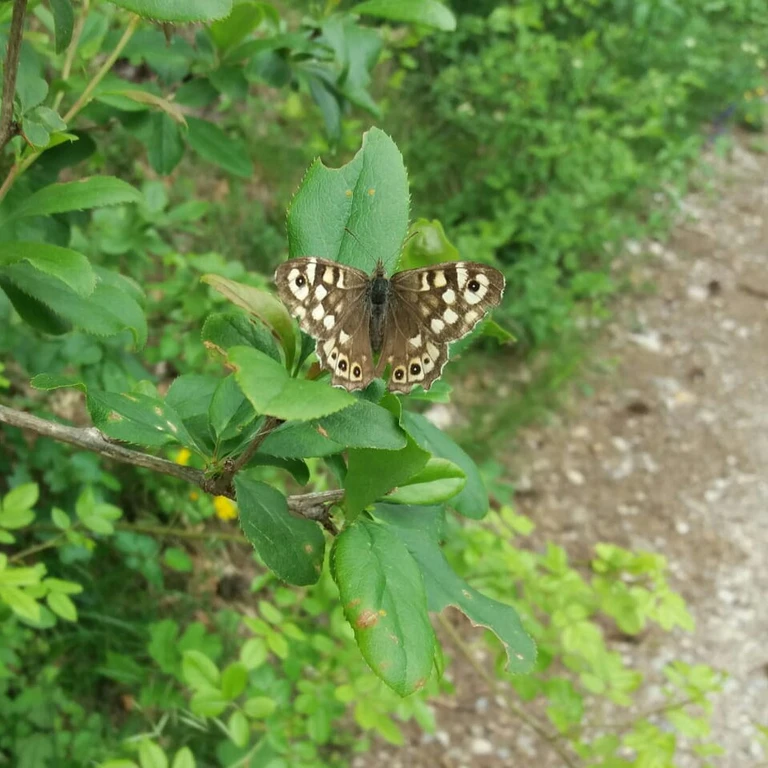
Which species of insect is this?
Pararge aegeria
